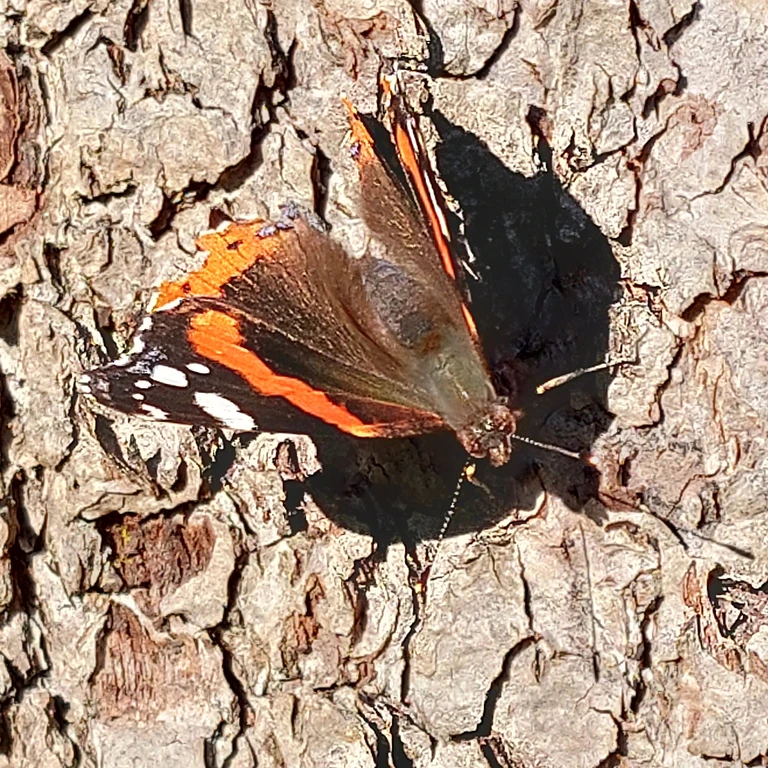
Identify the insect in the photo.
Vanessa atalanta
